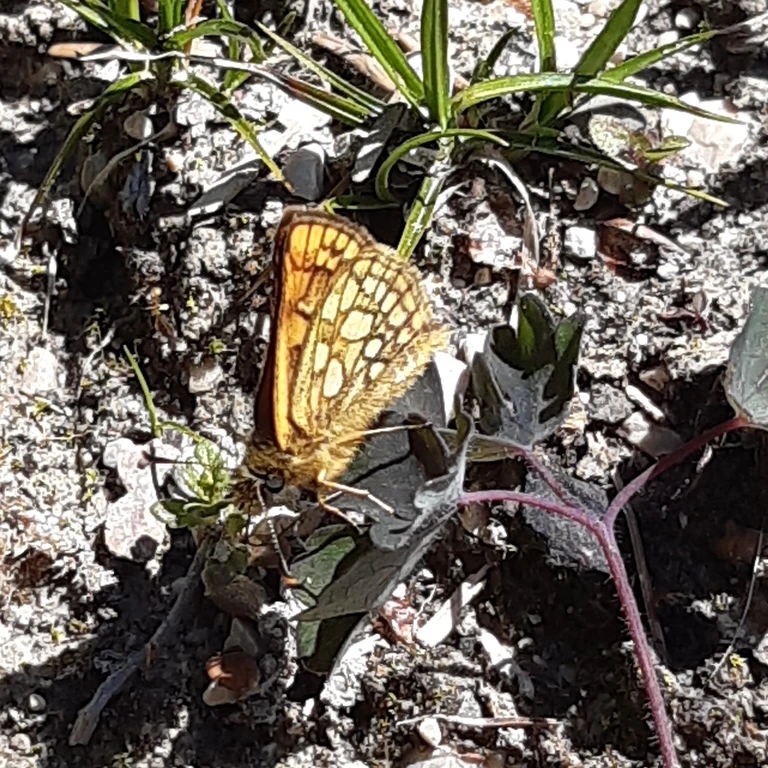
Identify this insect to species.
Carterocephalus palaemon
